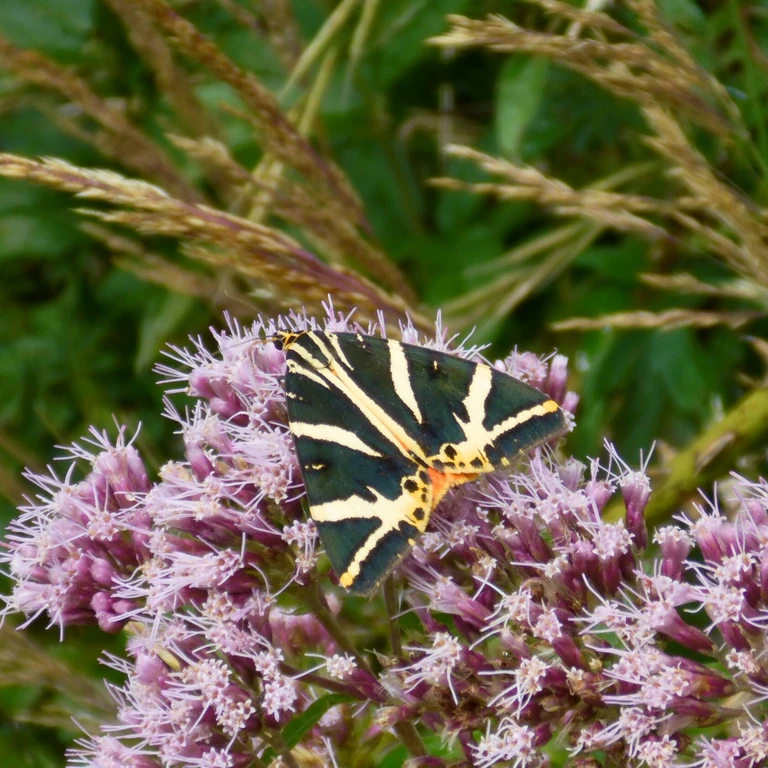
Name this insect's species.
Euplagia quadripunctaria
